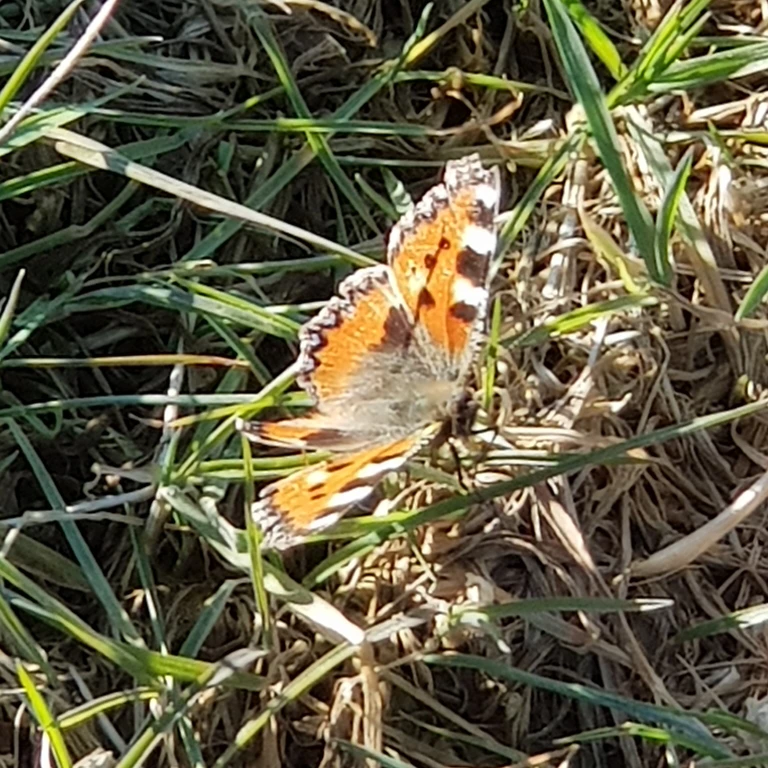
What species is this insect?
Aglais urticae
